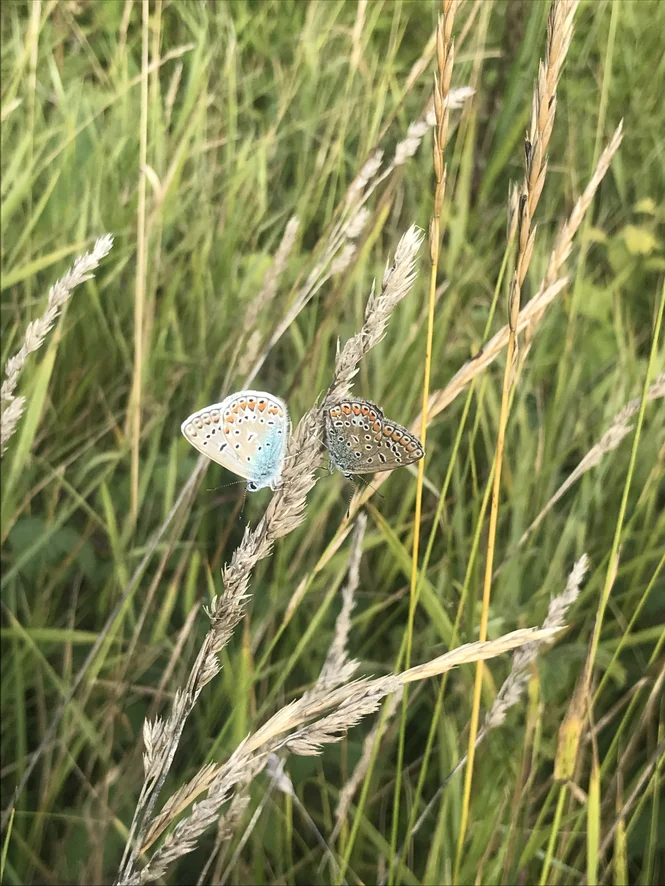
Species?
Polyommatus icarus
